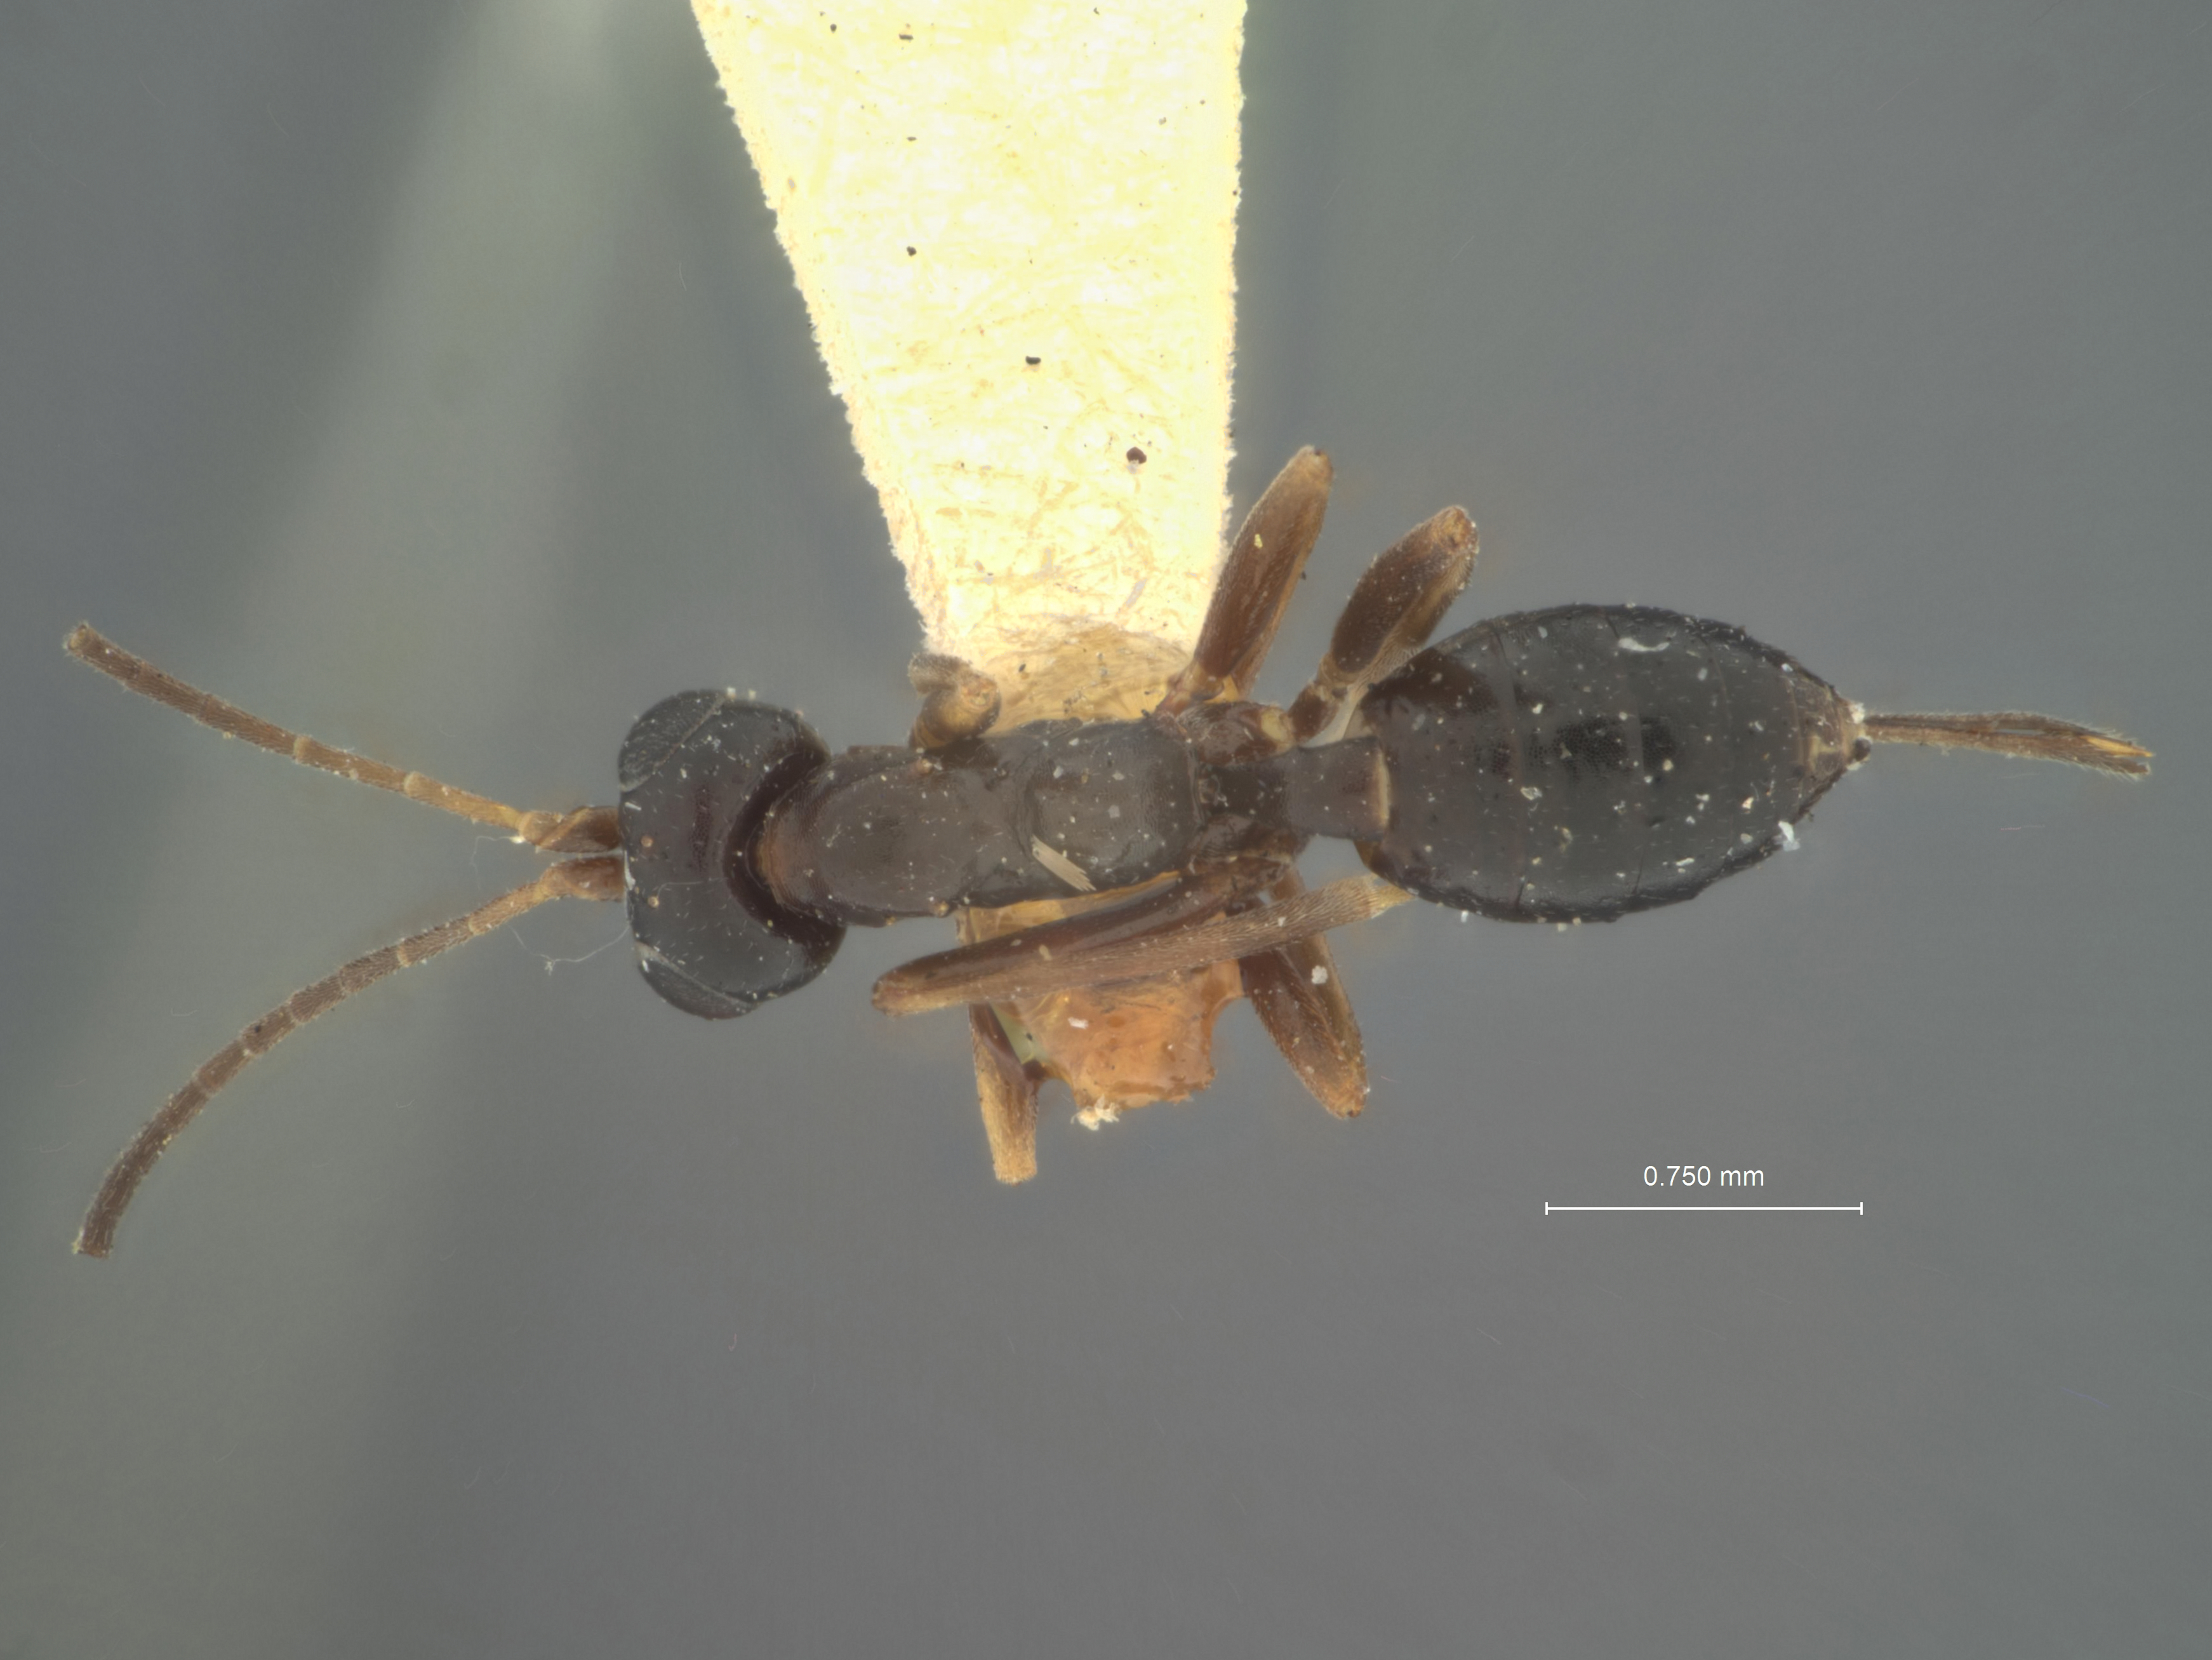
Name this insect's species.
Pezolochus atratus
